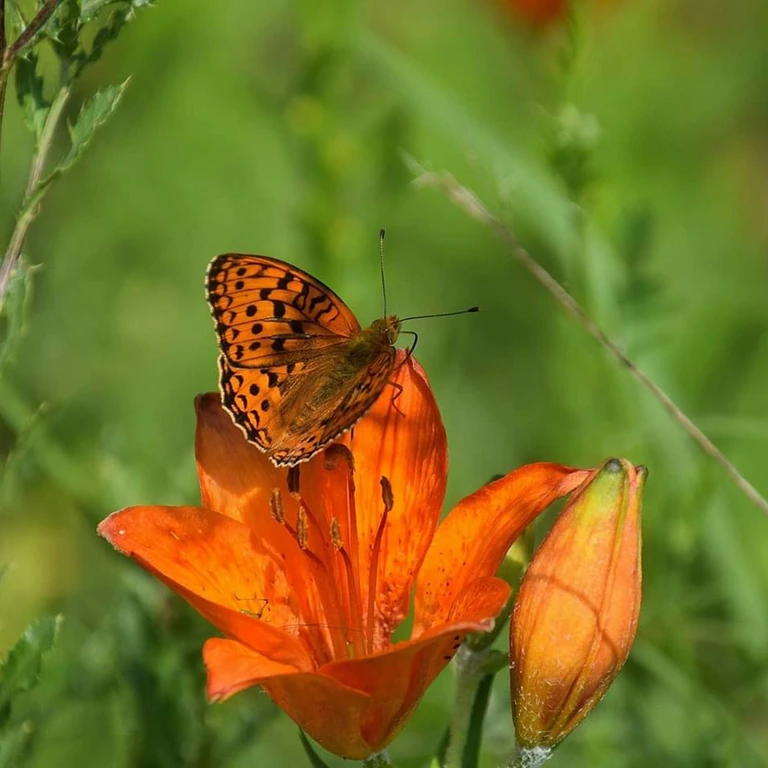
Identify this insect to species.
Fabriciana adippe
